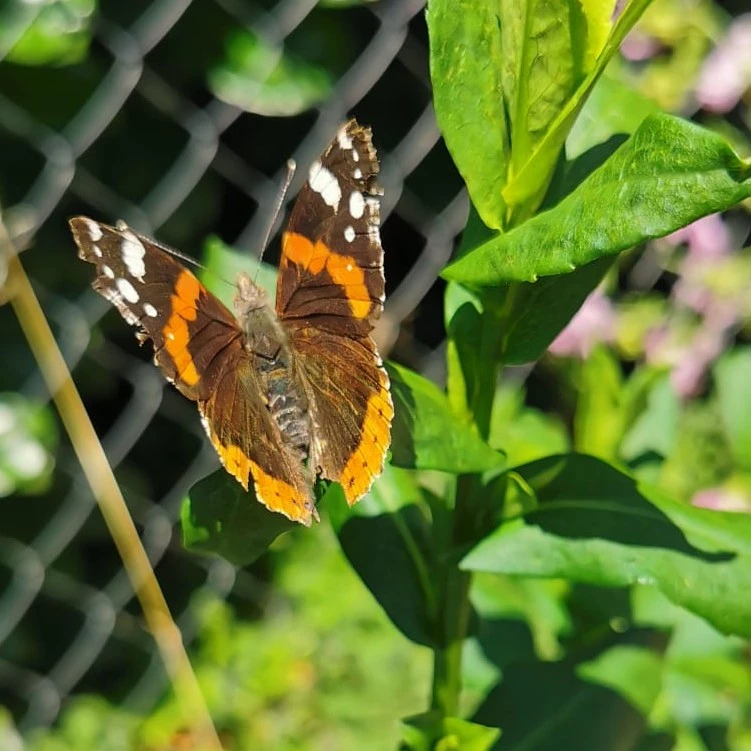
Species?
Vanessa atalanta
